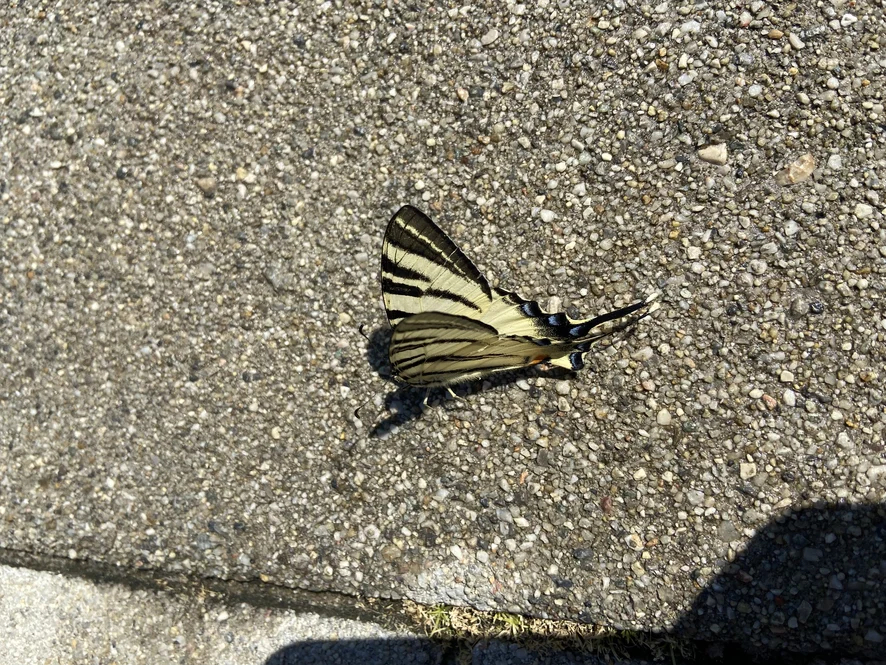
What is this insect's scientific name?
Iphiclides podalirius
